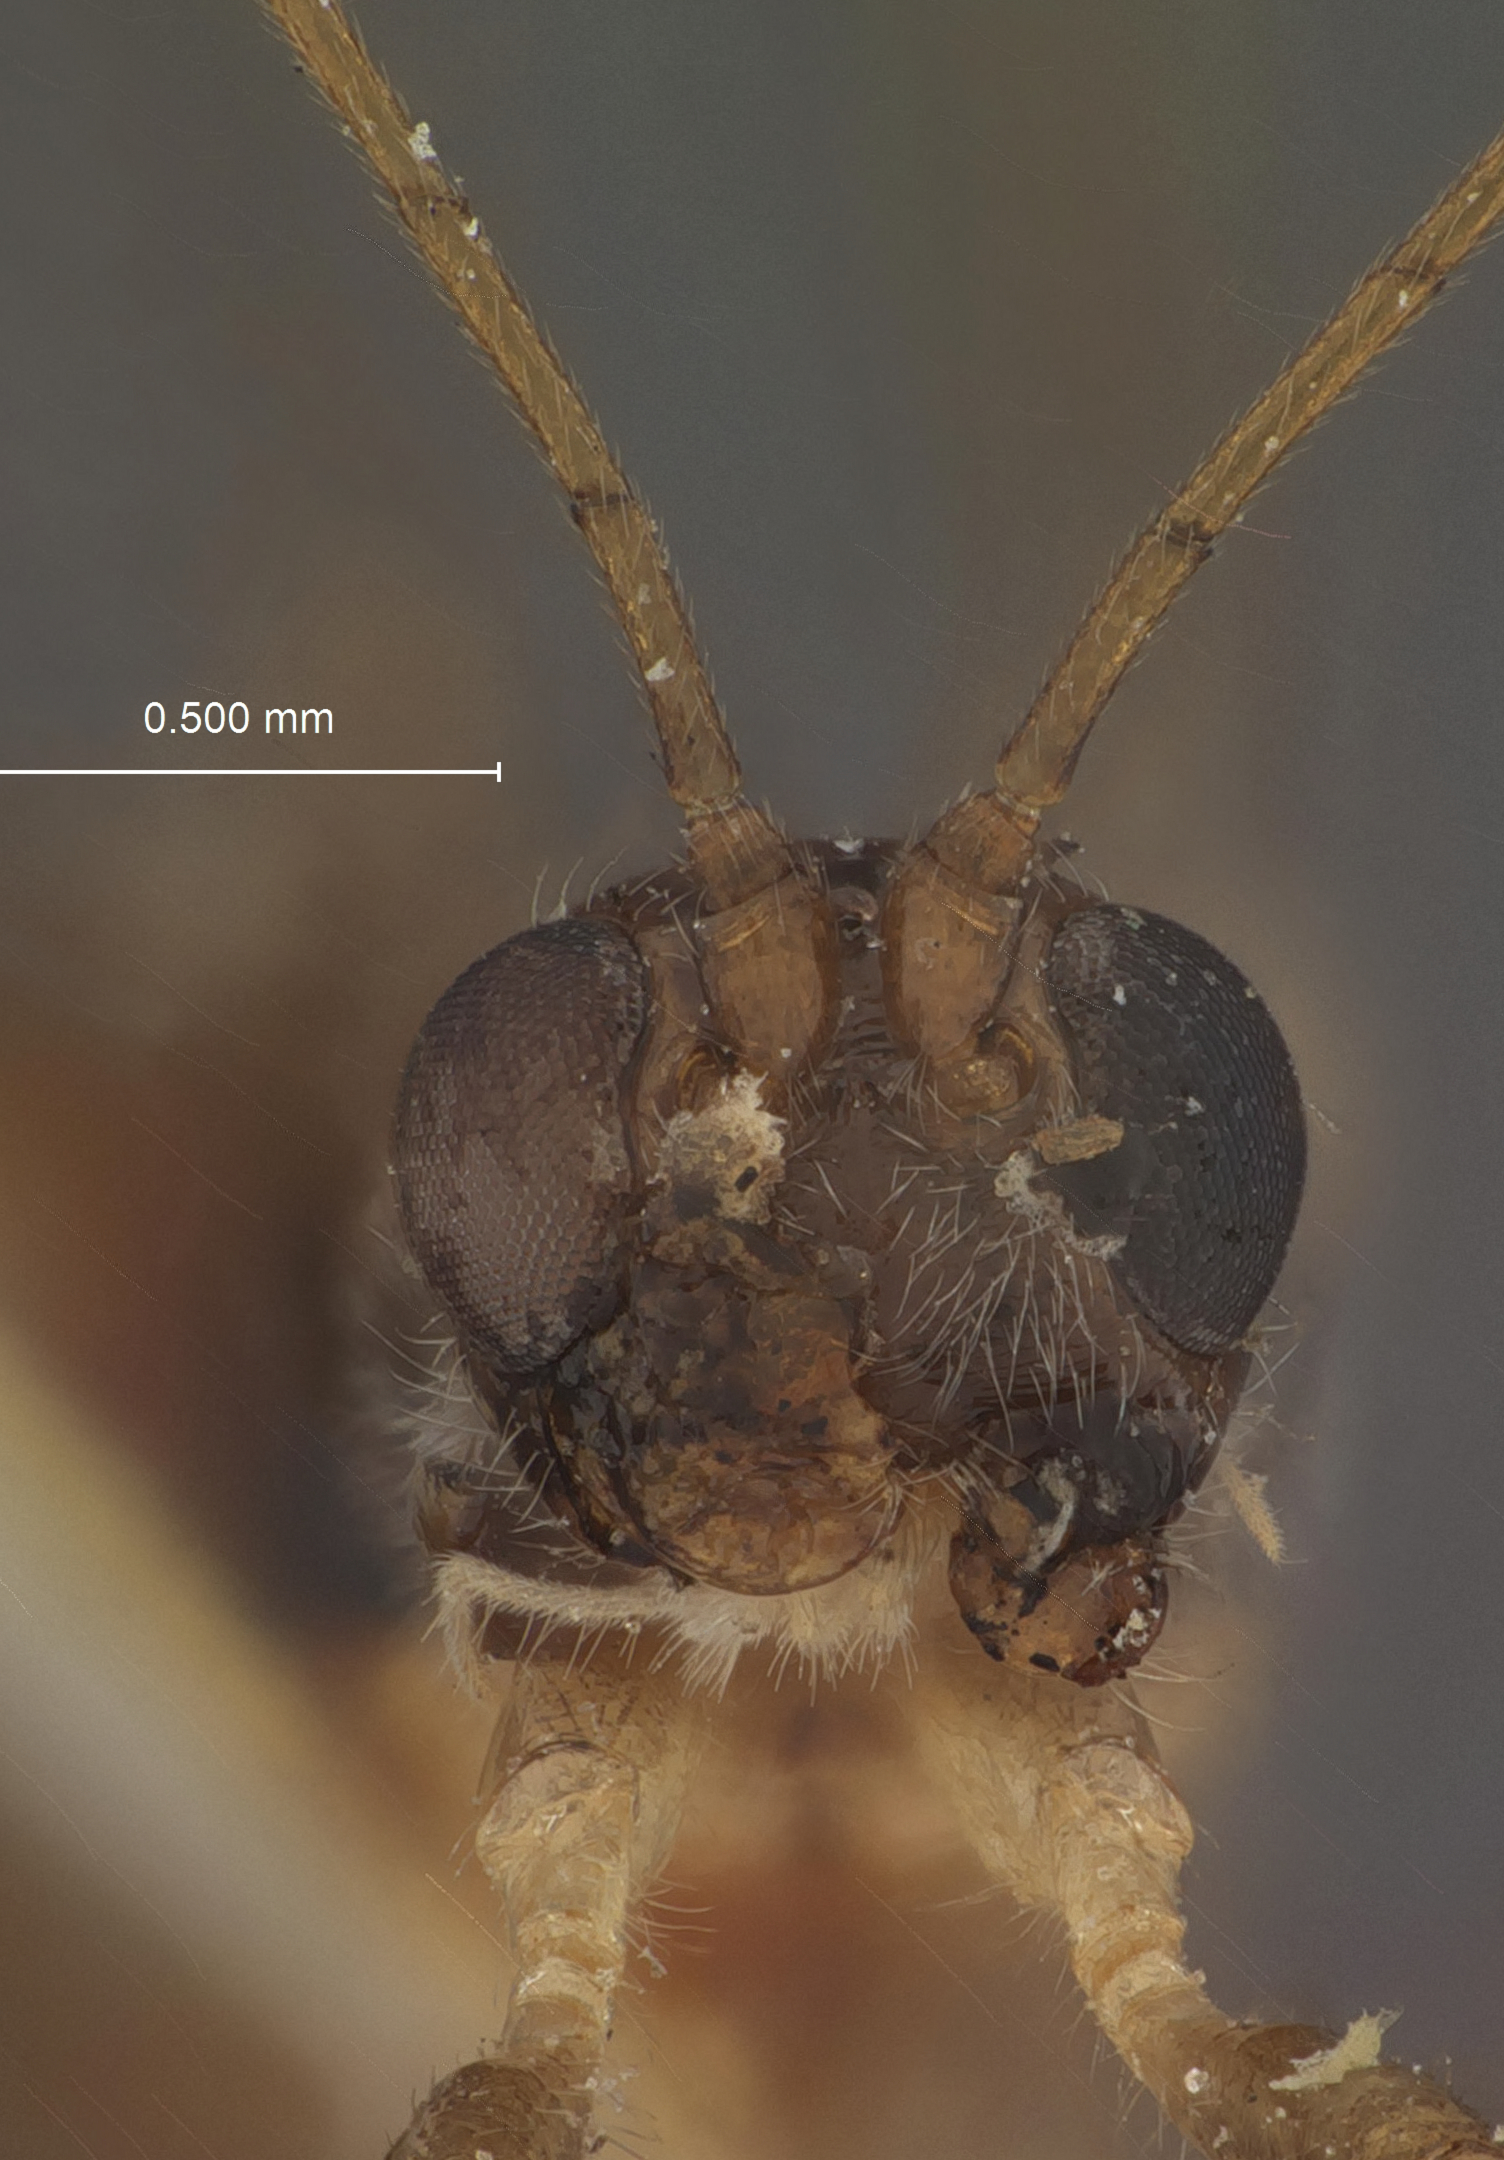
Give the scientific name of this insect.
Polystenidea lignicola
